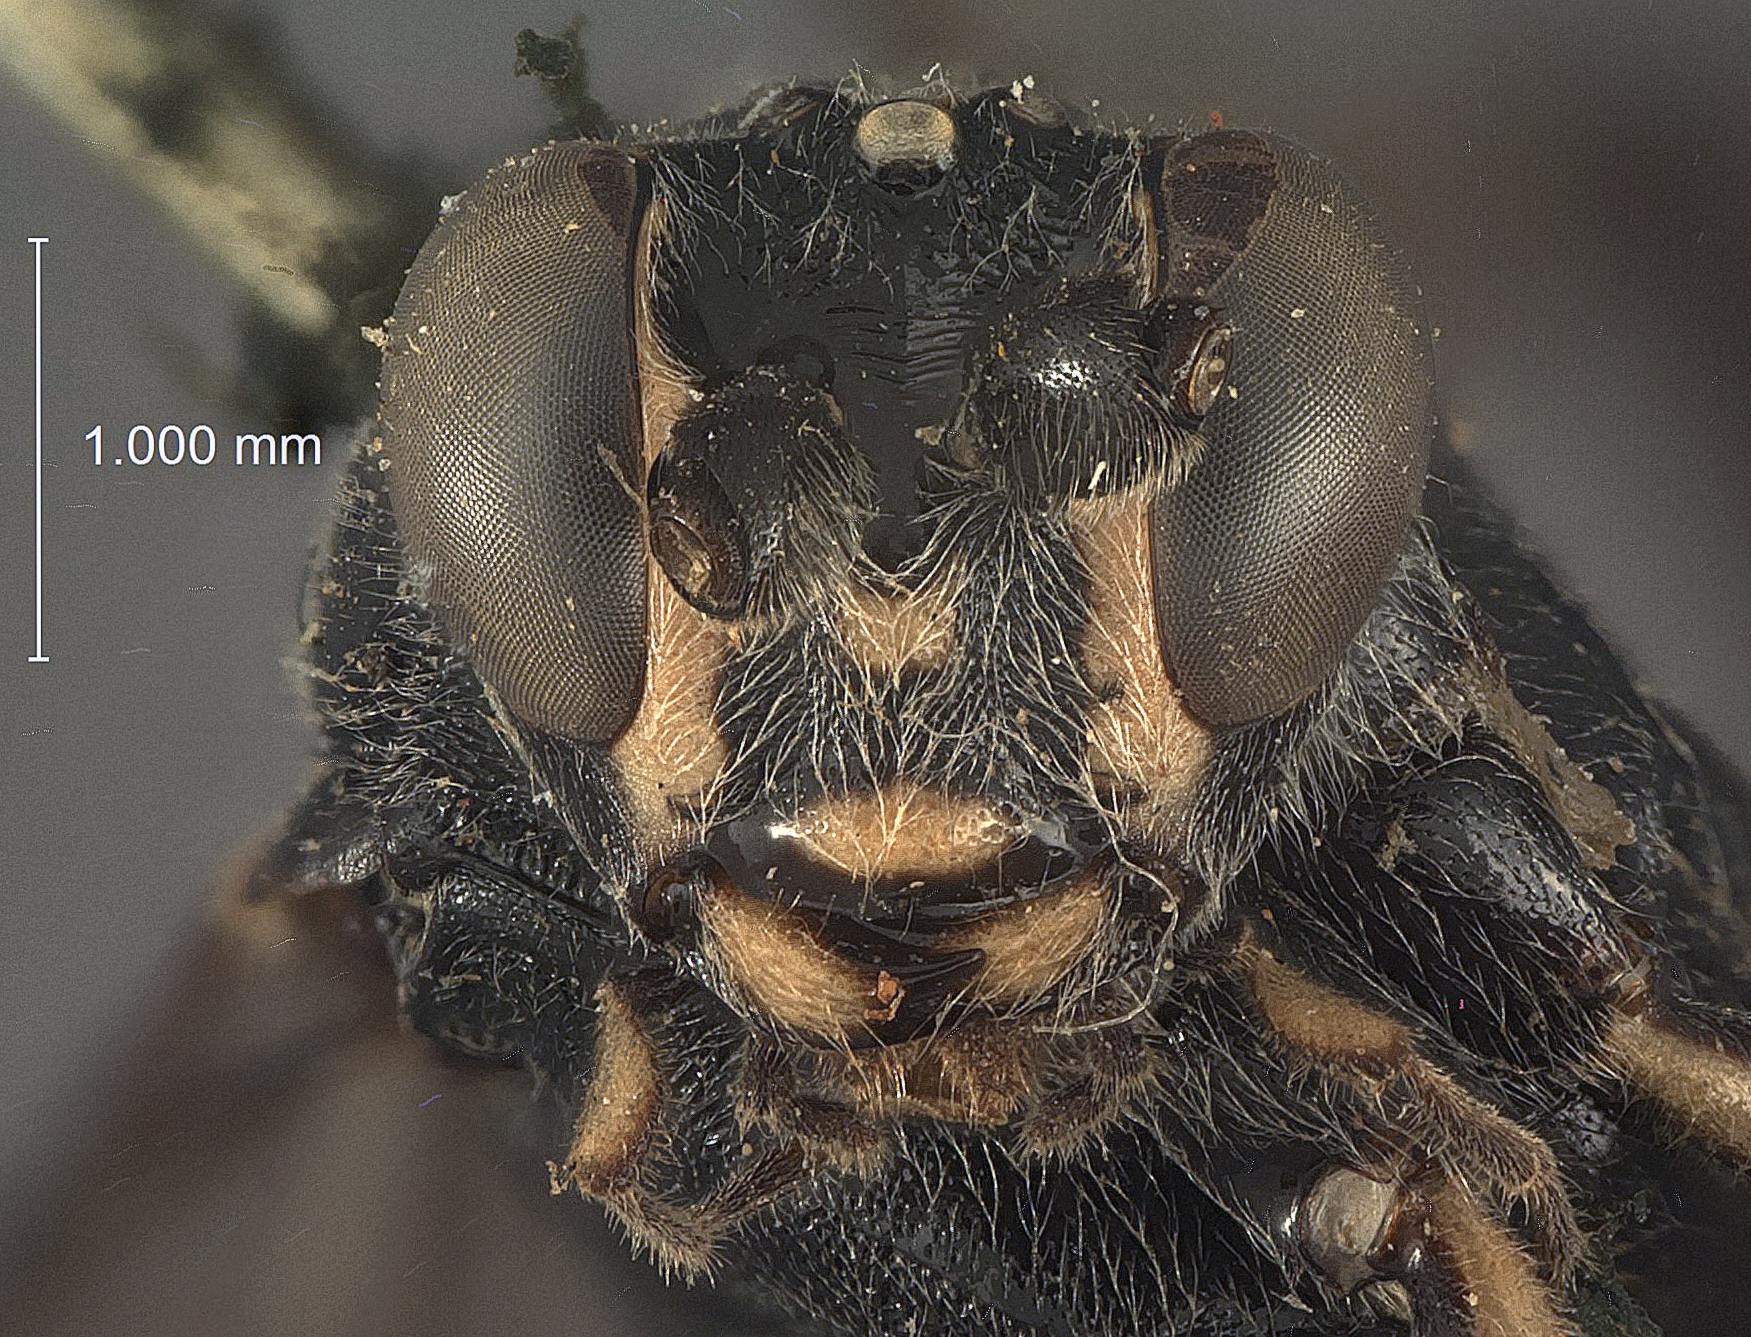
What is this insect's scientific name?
Cryptus leucopus
